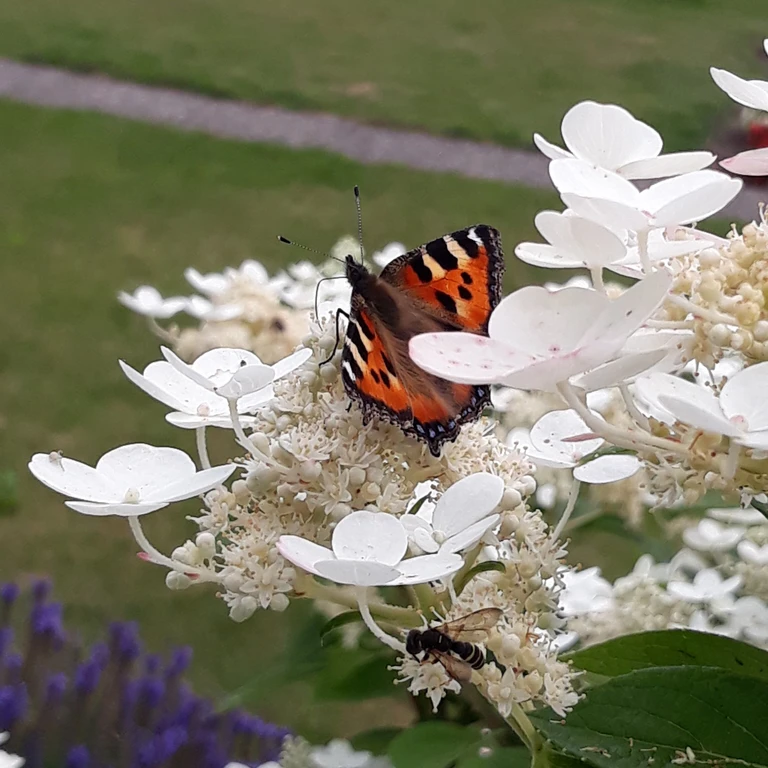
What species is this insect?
Aglais urticae
